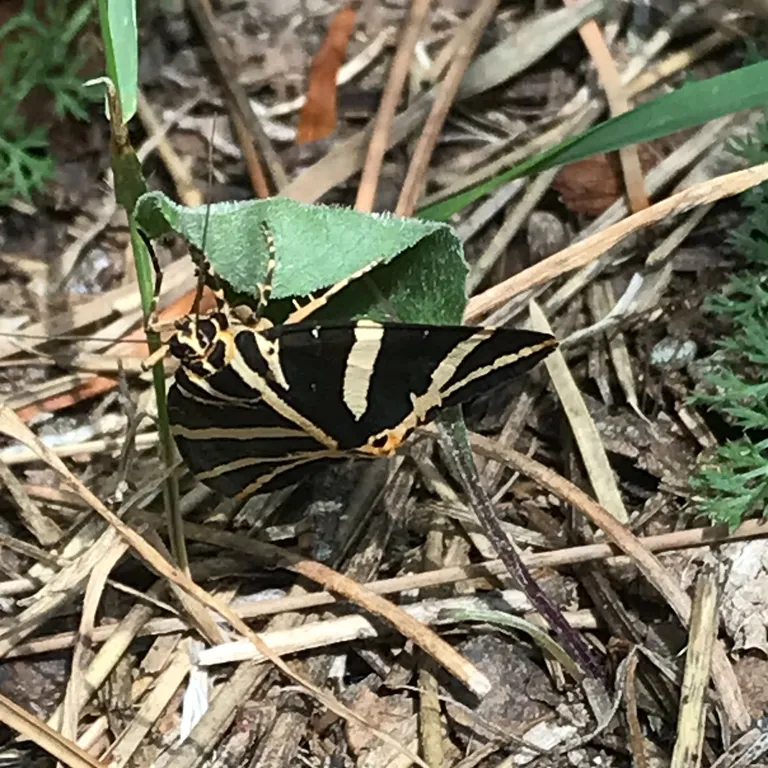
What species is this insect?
Euplagia quadripunctaria
